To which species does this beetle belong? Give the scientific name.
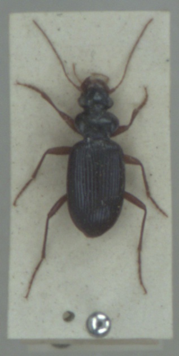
Leistus fulvibarbis
